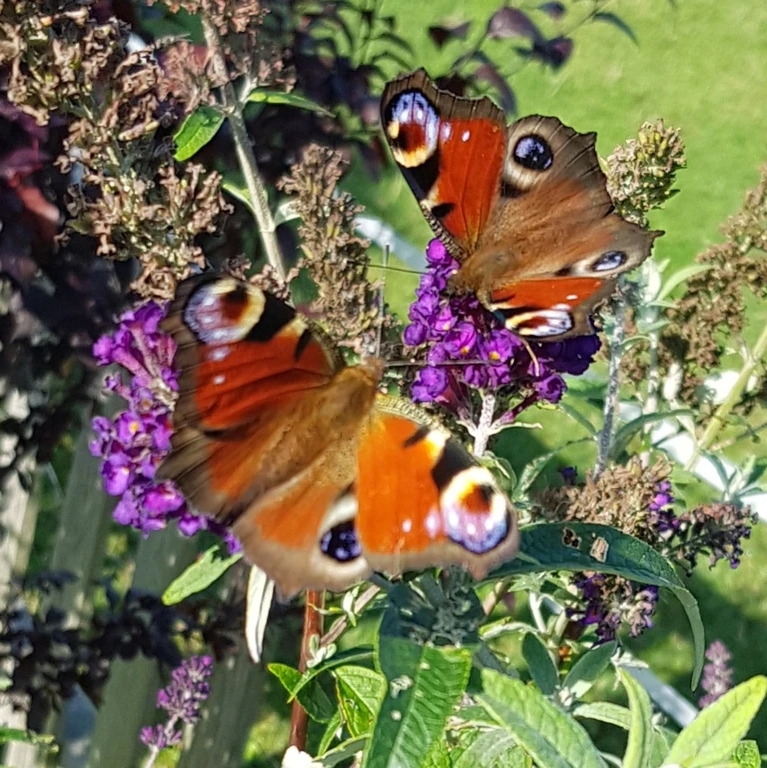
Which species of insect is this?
Aglais io
